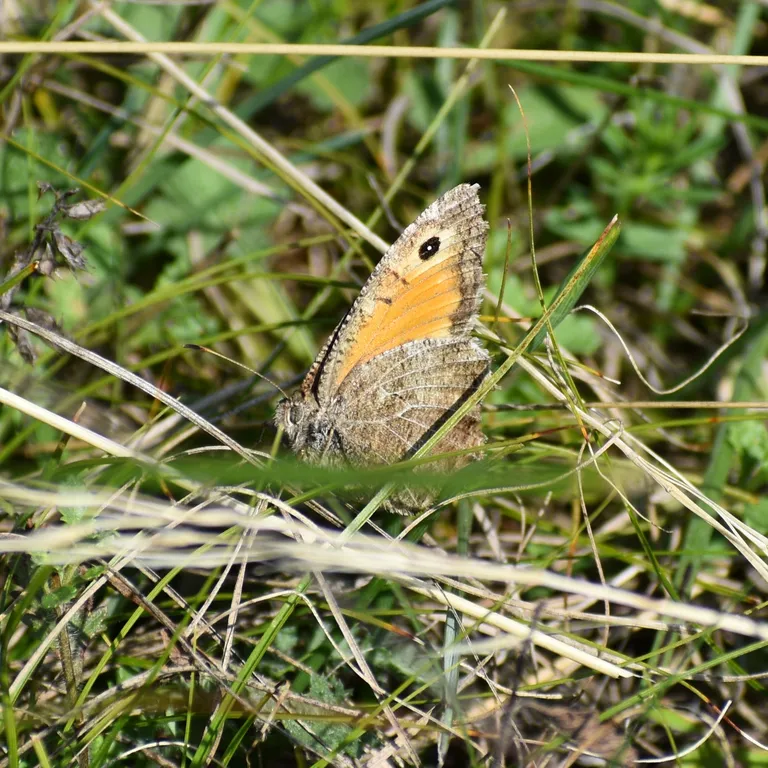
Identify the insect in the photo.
Arethusana arethusa
